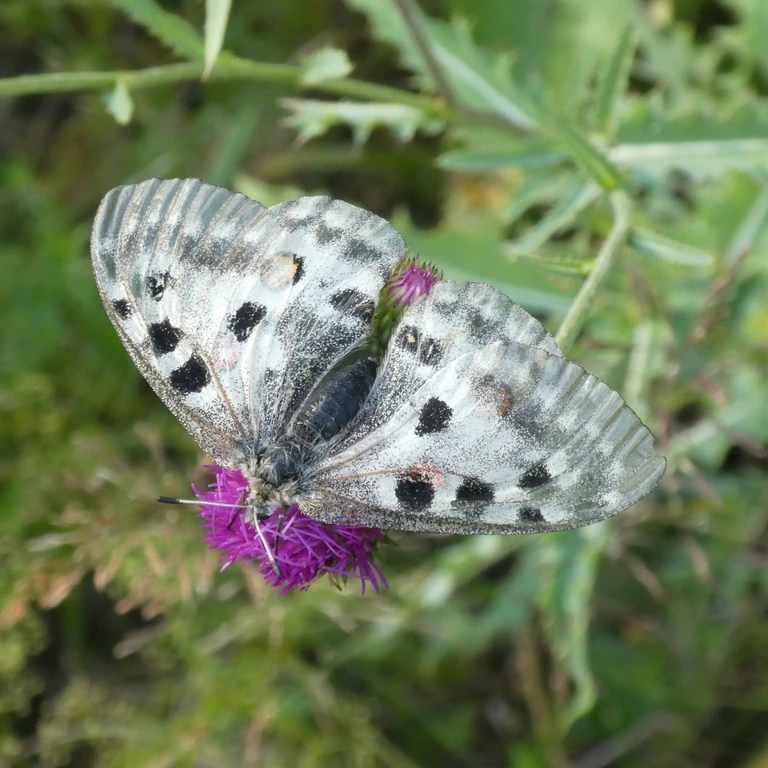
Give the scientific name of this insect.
Parnassius apollo
